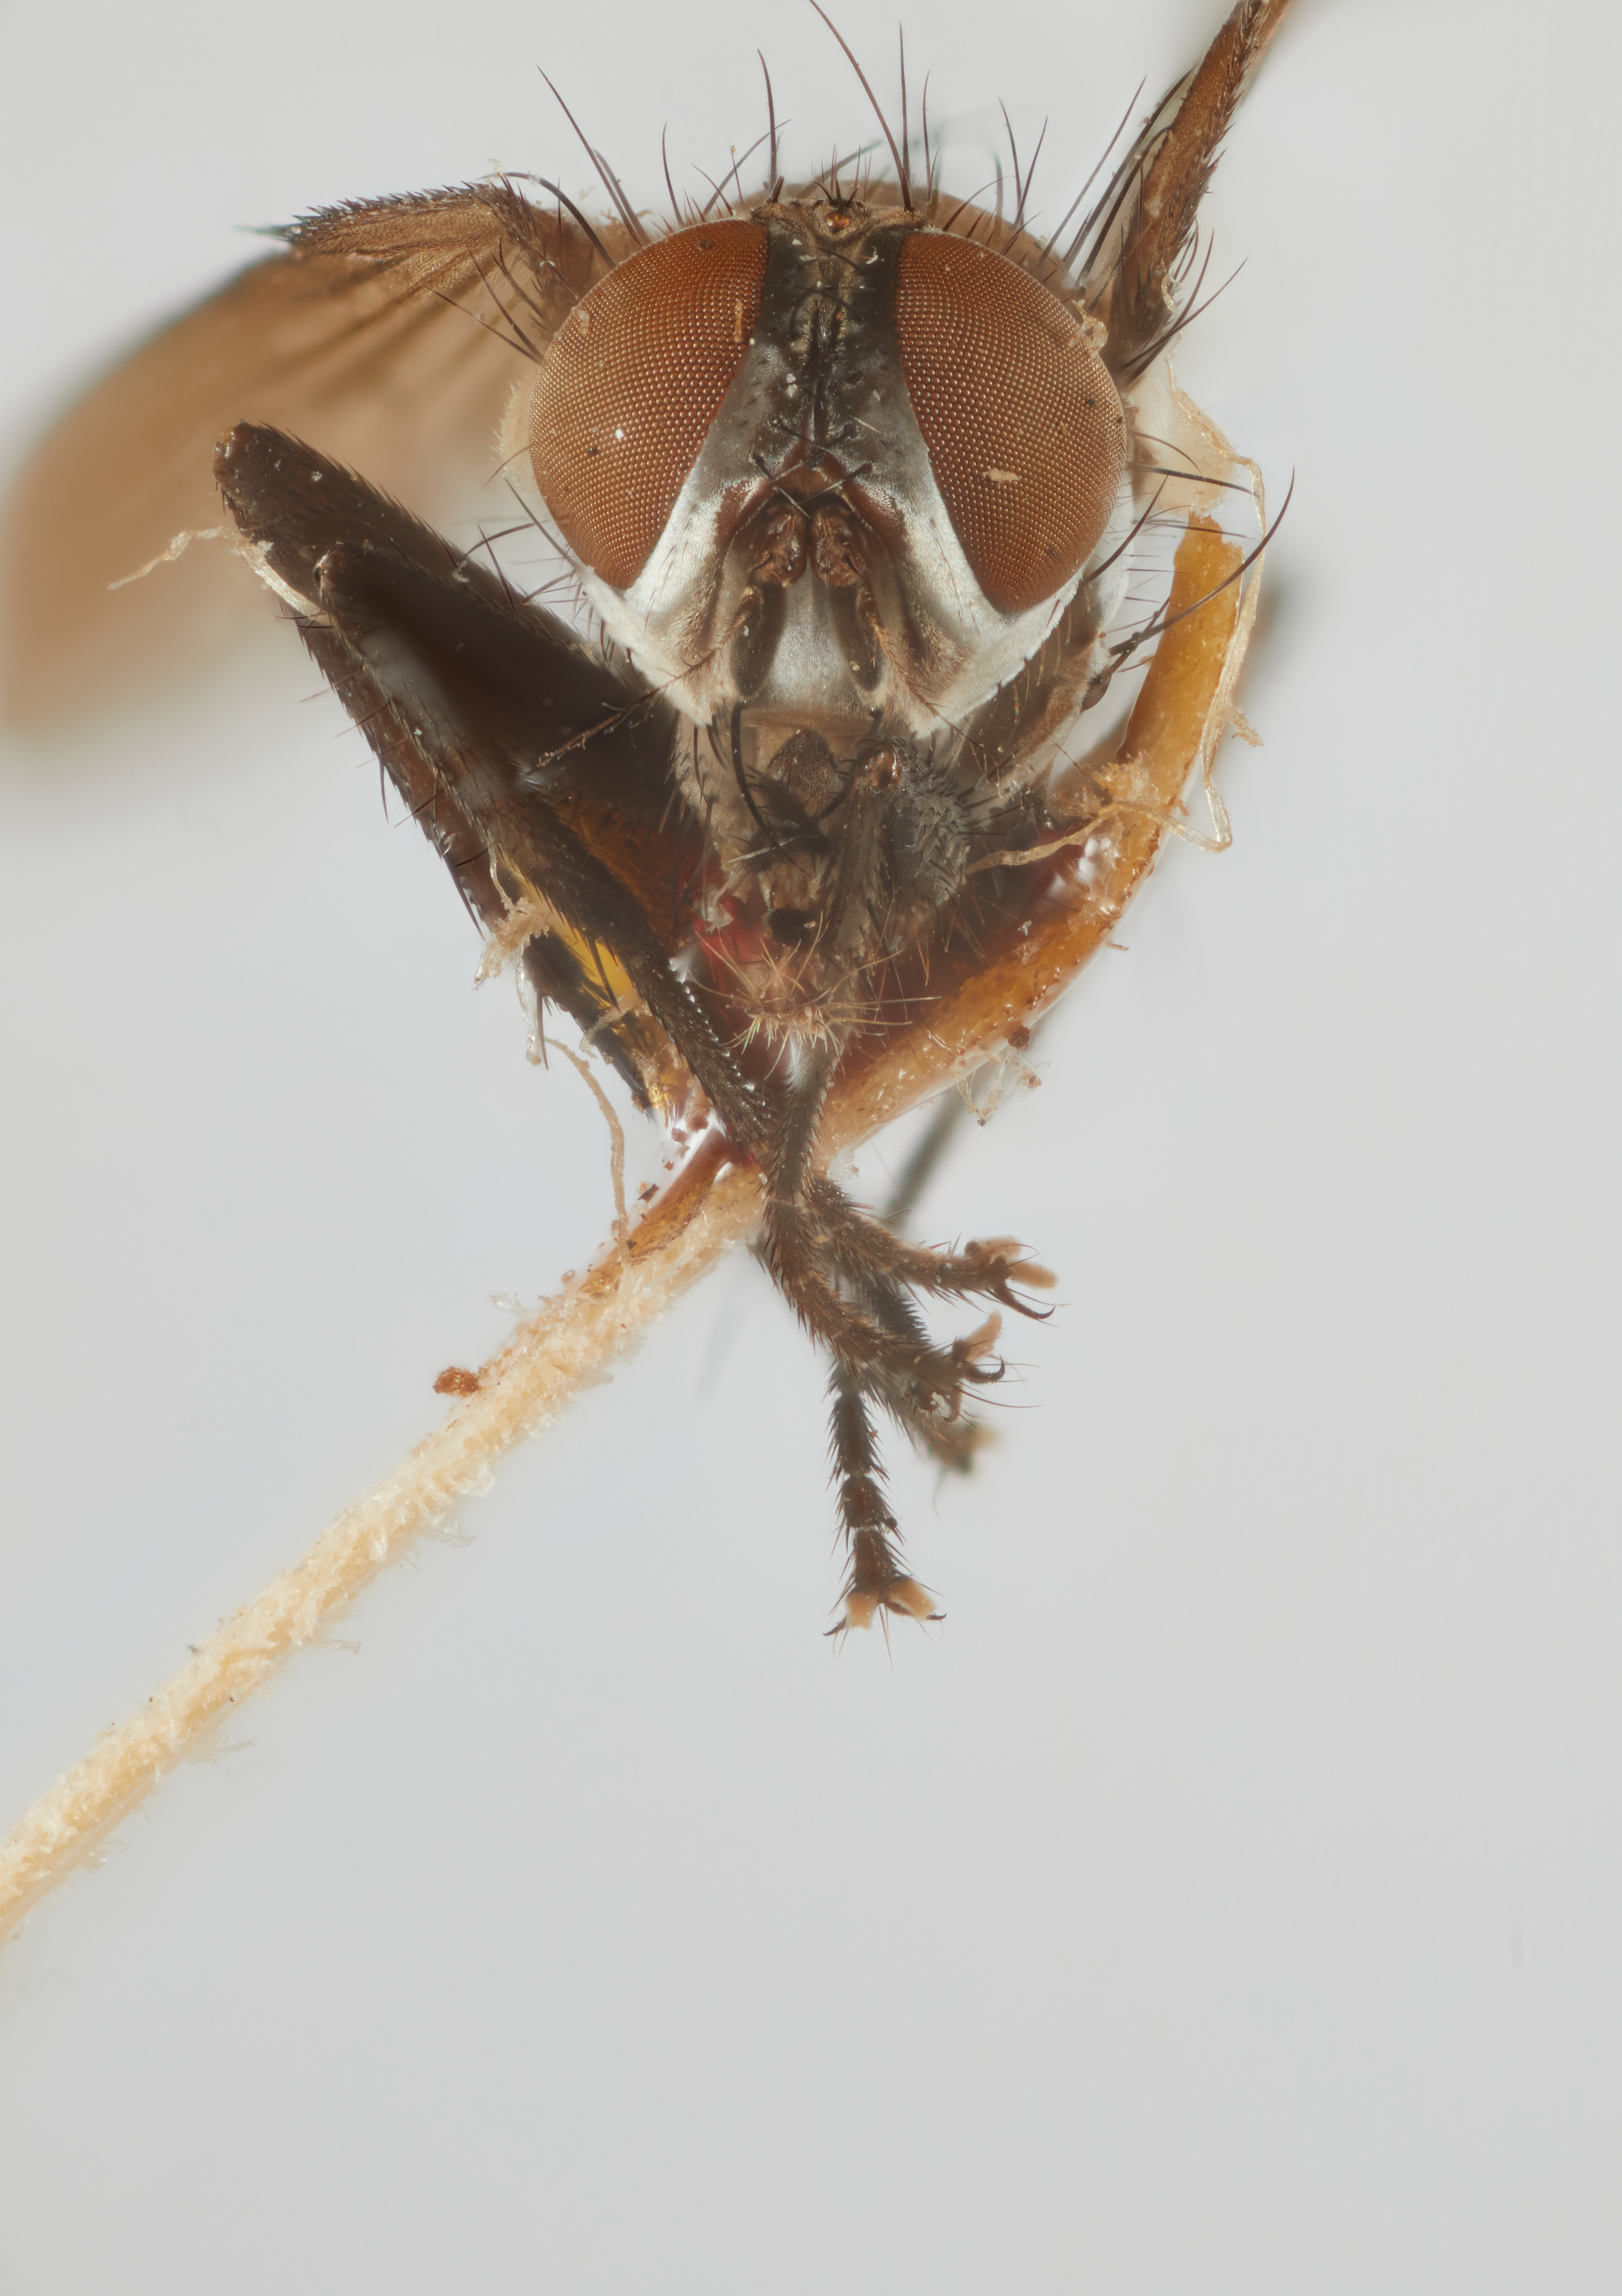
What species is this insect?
Callesthes histrio
